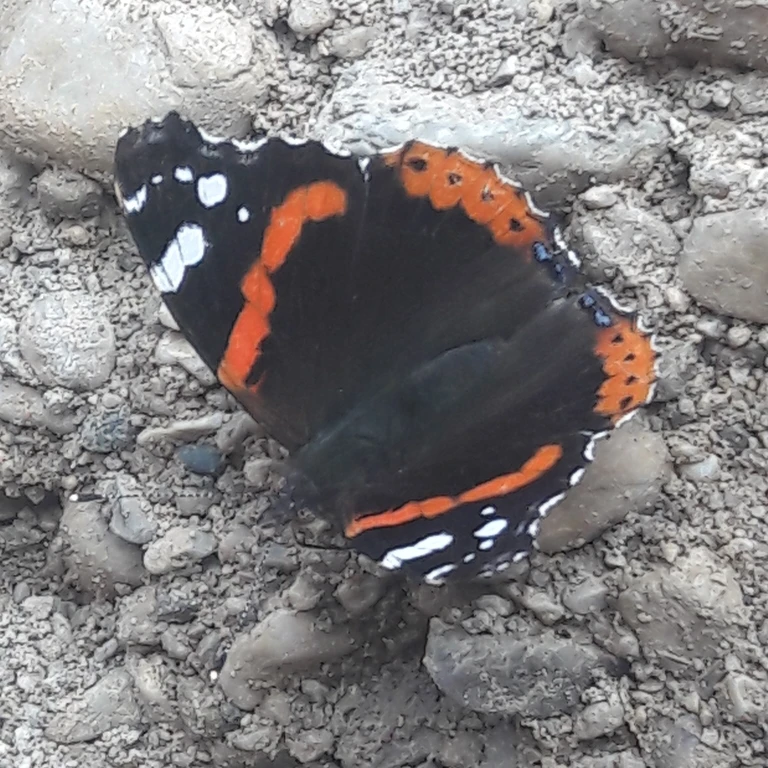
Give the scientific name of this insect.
Vanessa atalanta
